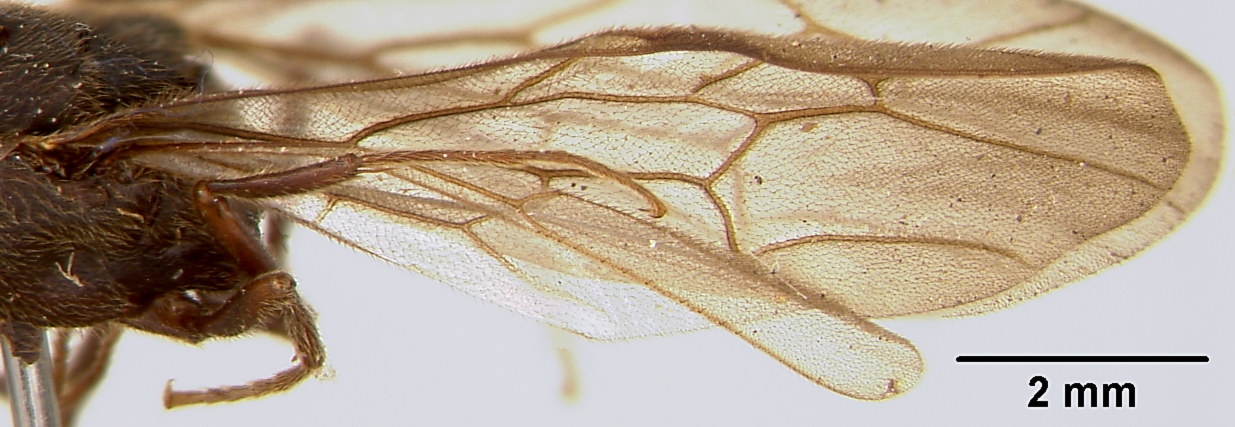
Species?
Eciton spatulatum
